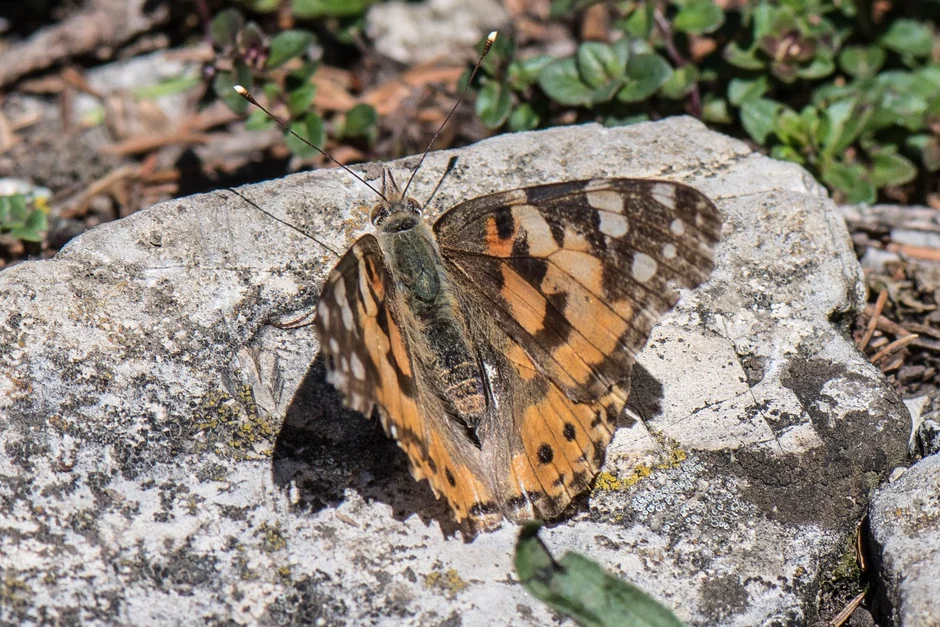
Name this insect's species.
Vanessa cardui
